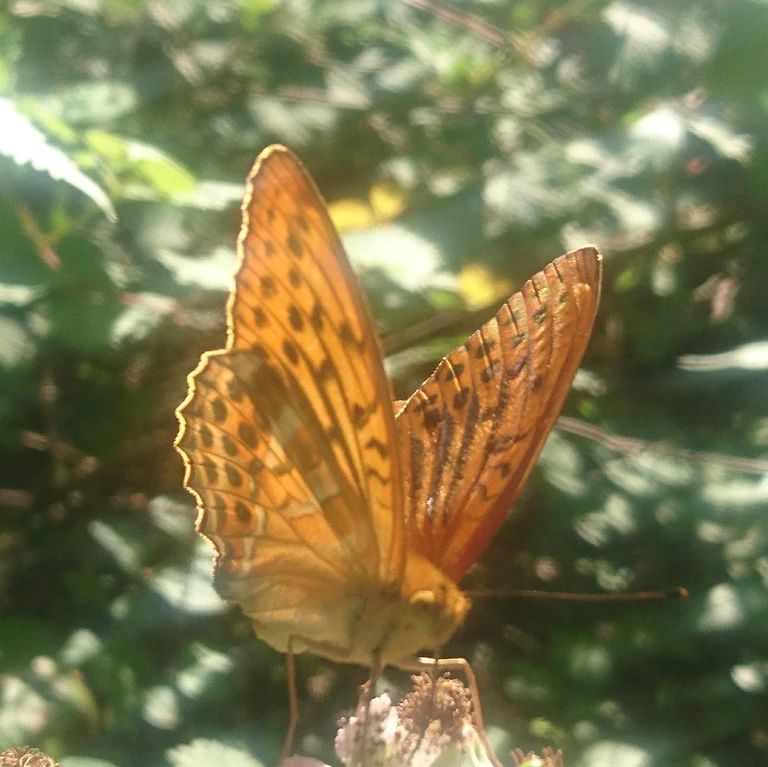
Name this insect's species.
Argynnis paphia
